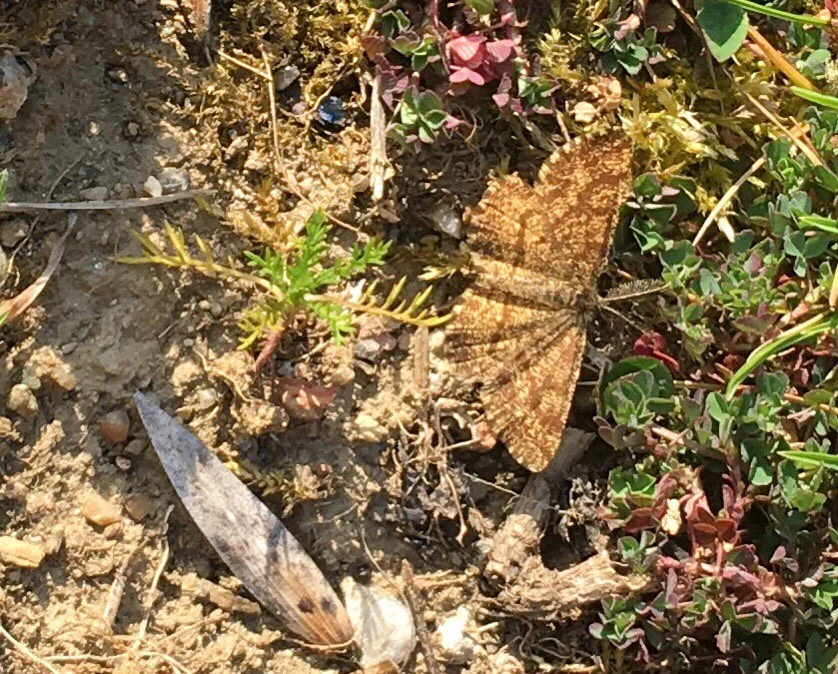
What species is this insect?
Ematurga atomaria
